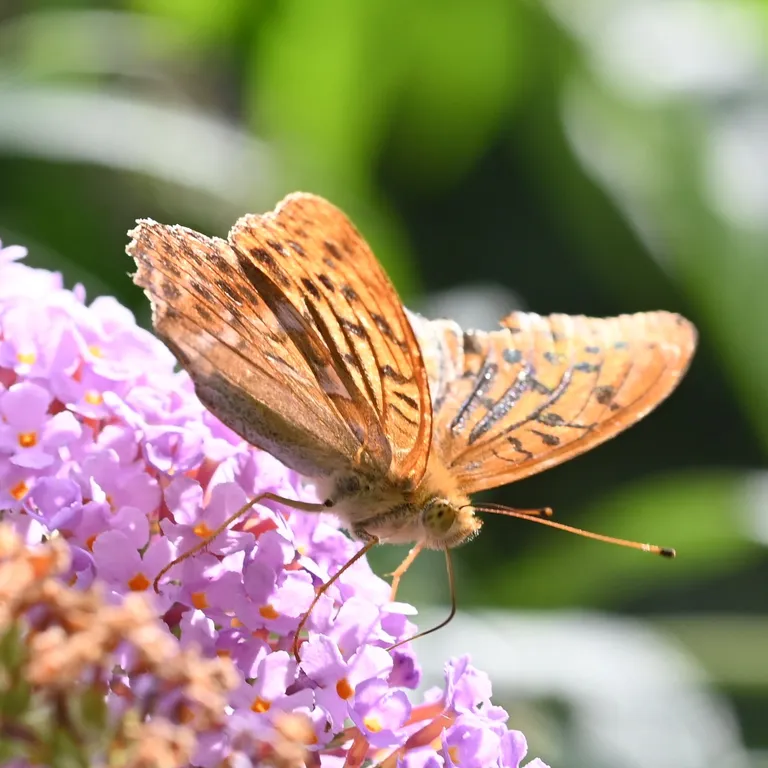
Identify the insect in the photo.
Argynnis paphia
